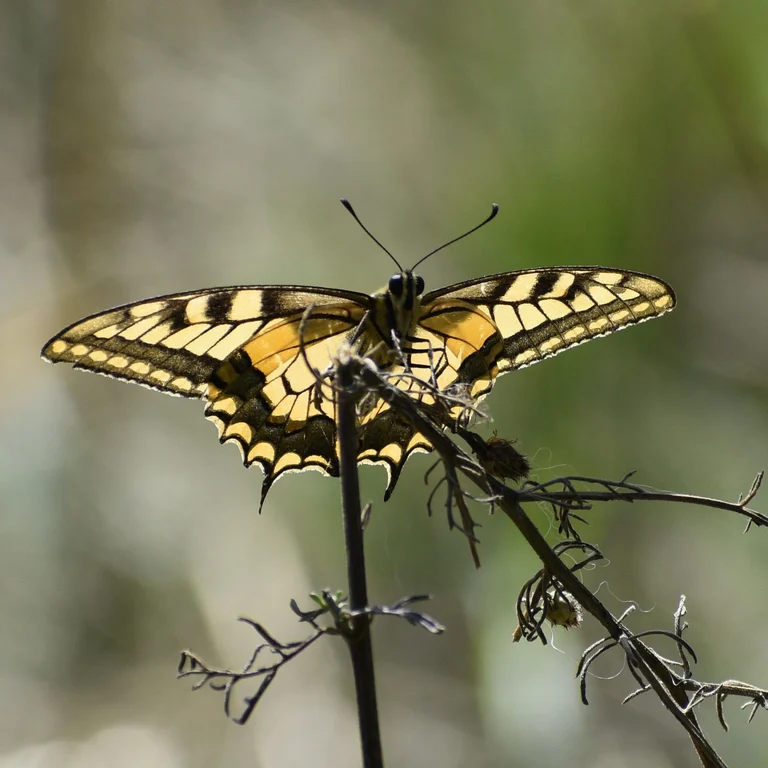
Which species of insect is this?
Papilio machaon
